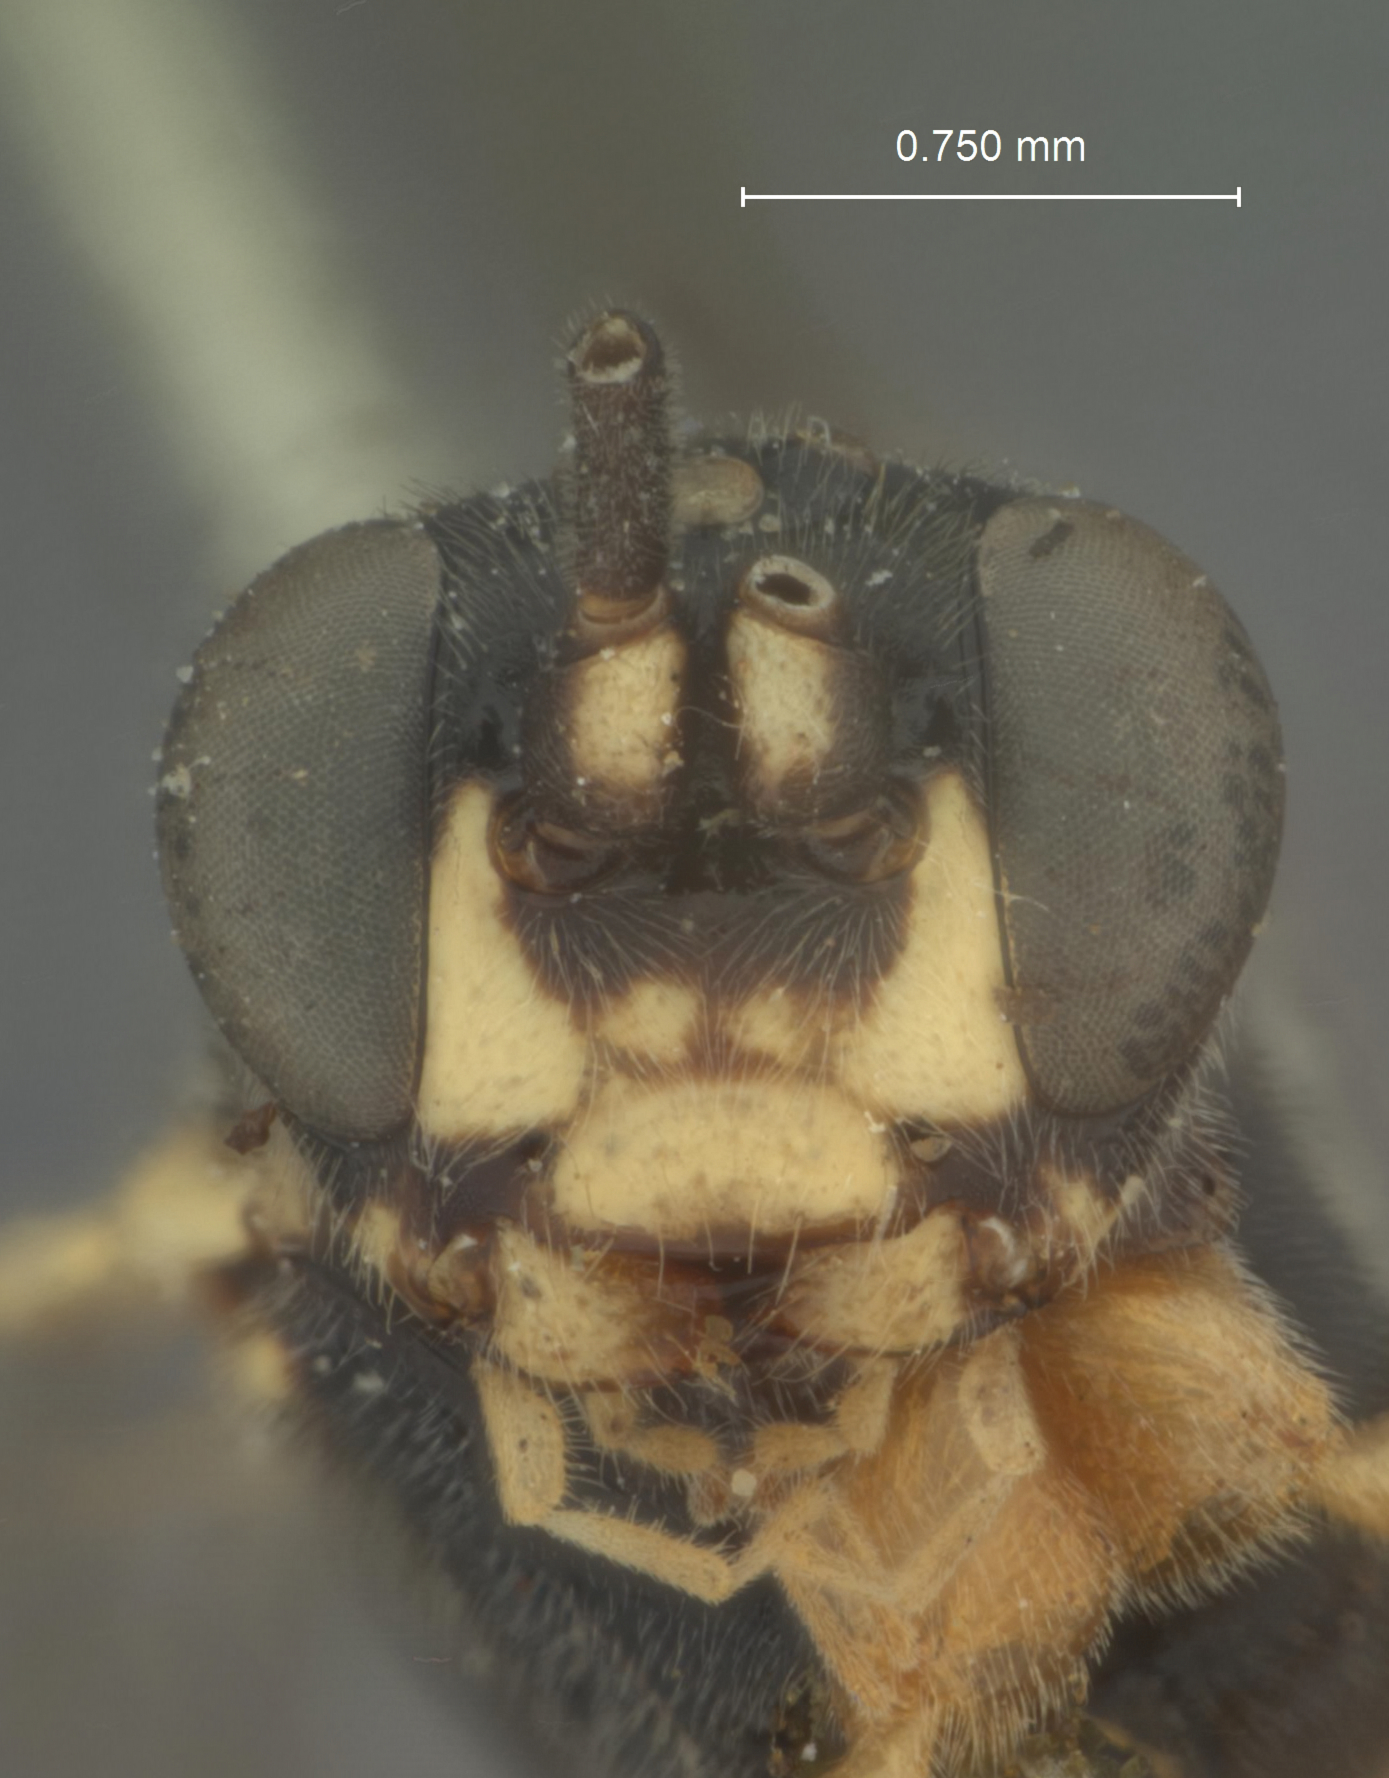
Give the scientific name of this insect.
Cryptus laticeps
